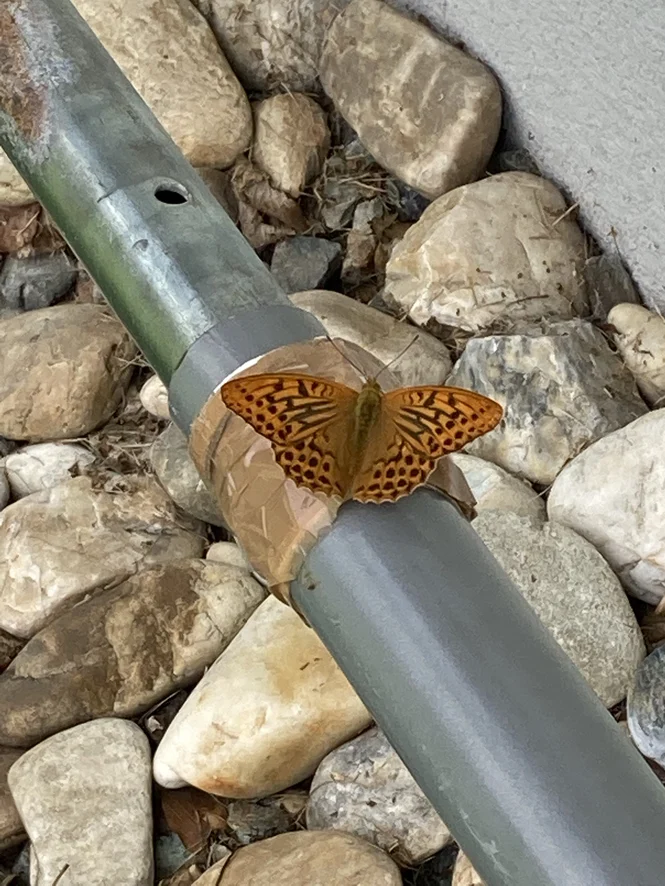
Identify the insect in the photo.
Argynnis paphia
